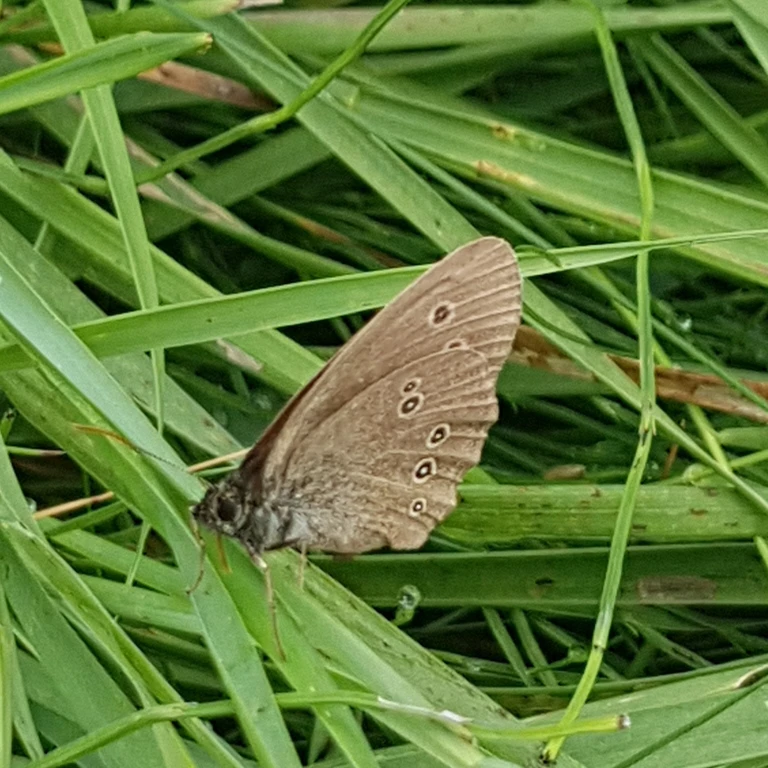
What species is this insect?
Aphantopus hyperantus
